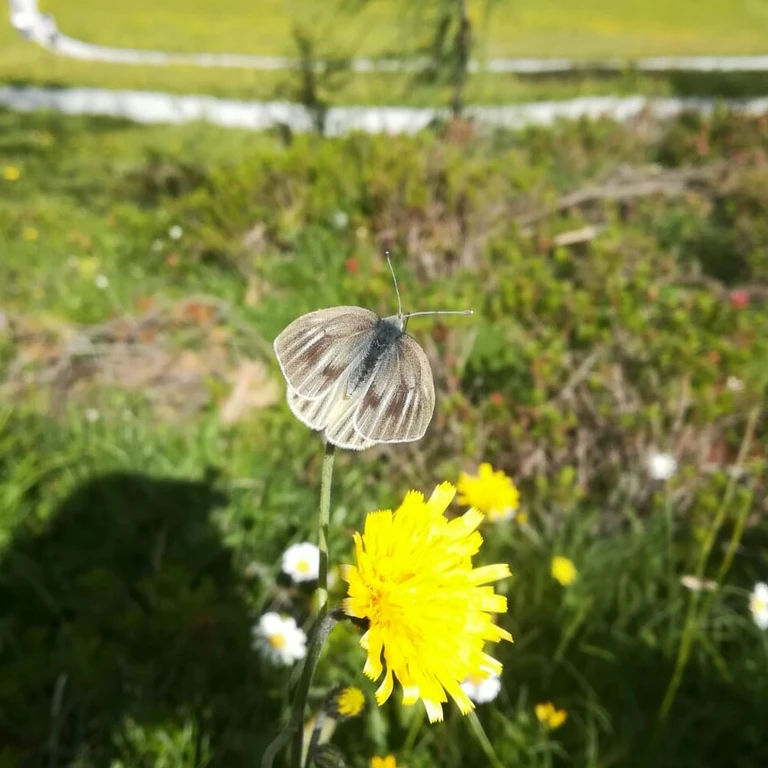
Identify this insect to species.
Pieris bryoniae
